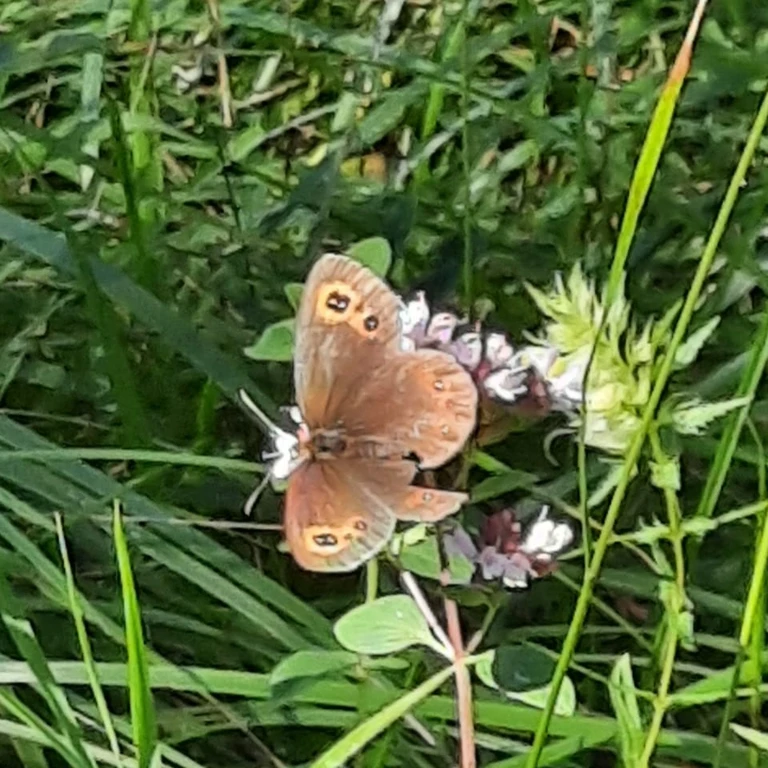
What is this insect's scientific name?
Erebia aethiops
